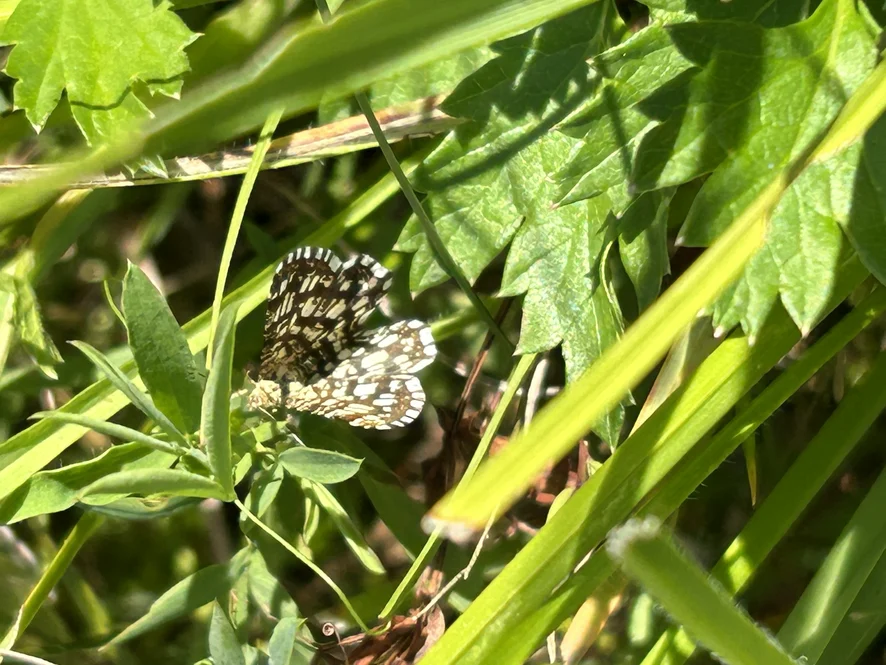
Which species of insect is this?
Chiasmia clathrata
